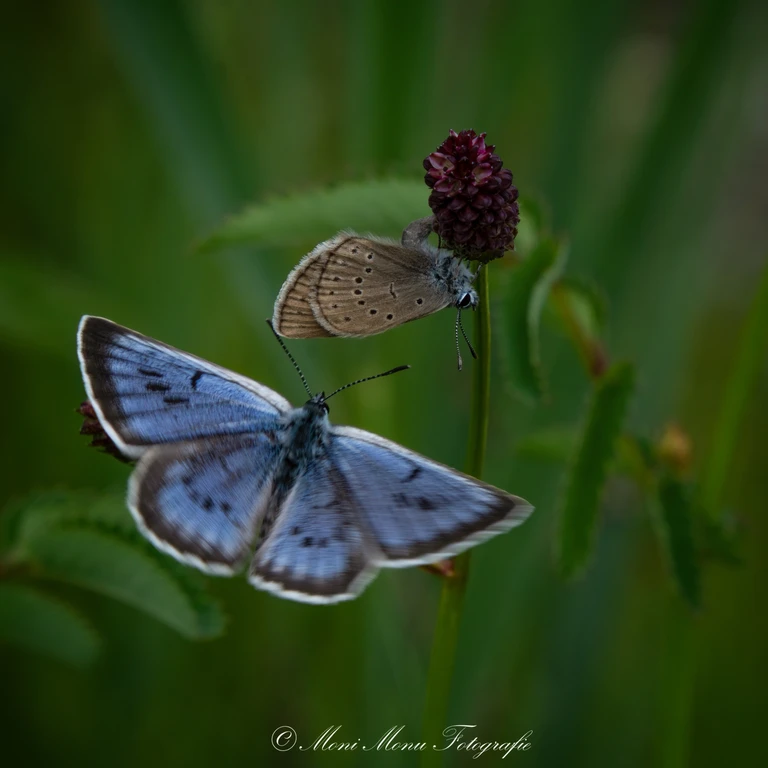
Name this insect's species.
Phengaris teleius
